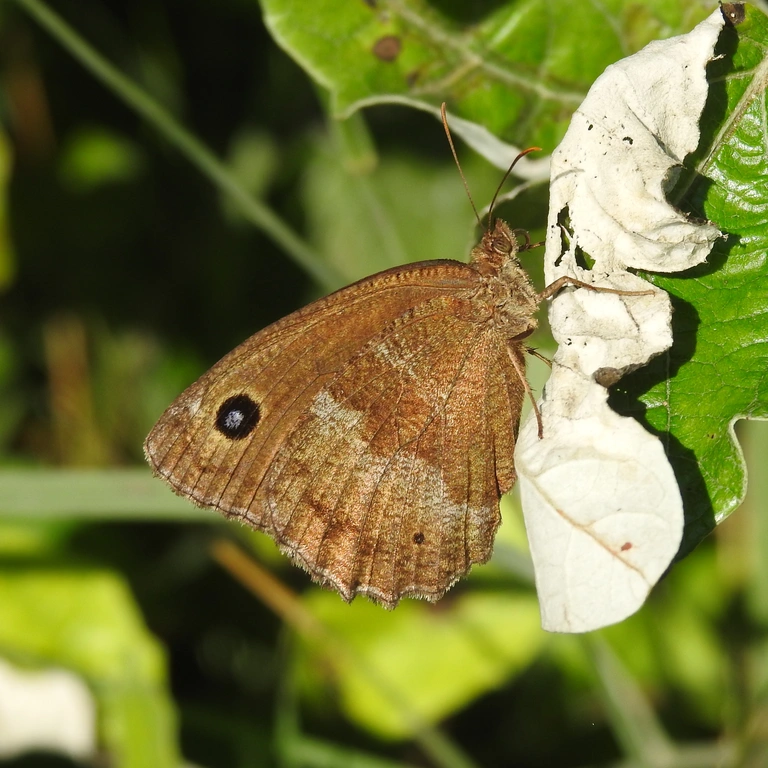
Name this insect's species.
Minois dryas
